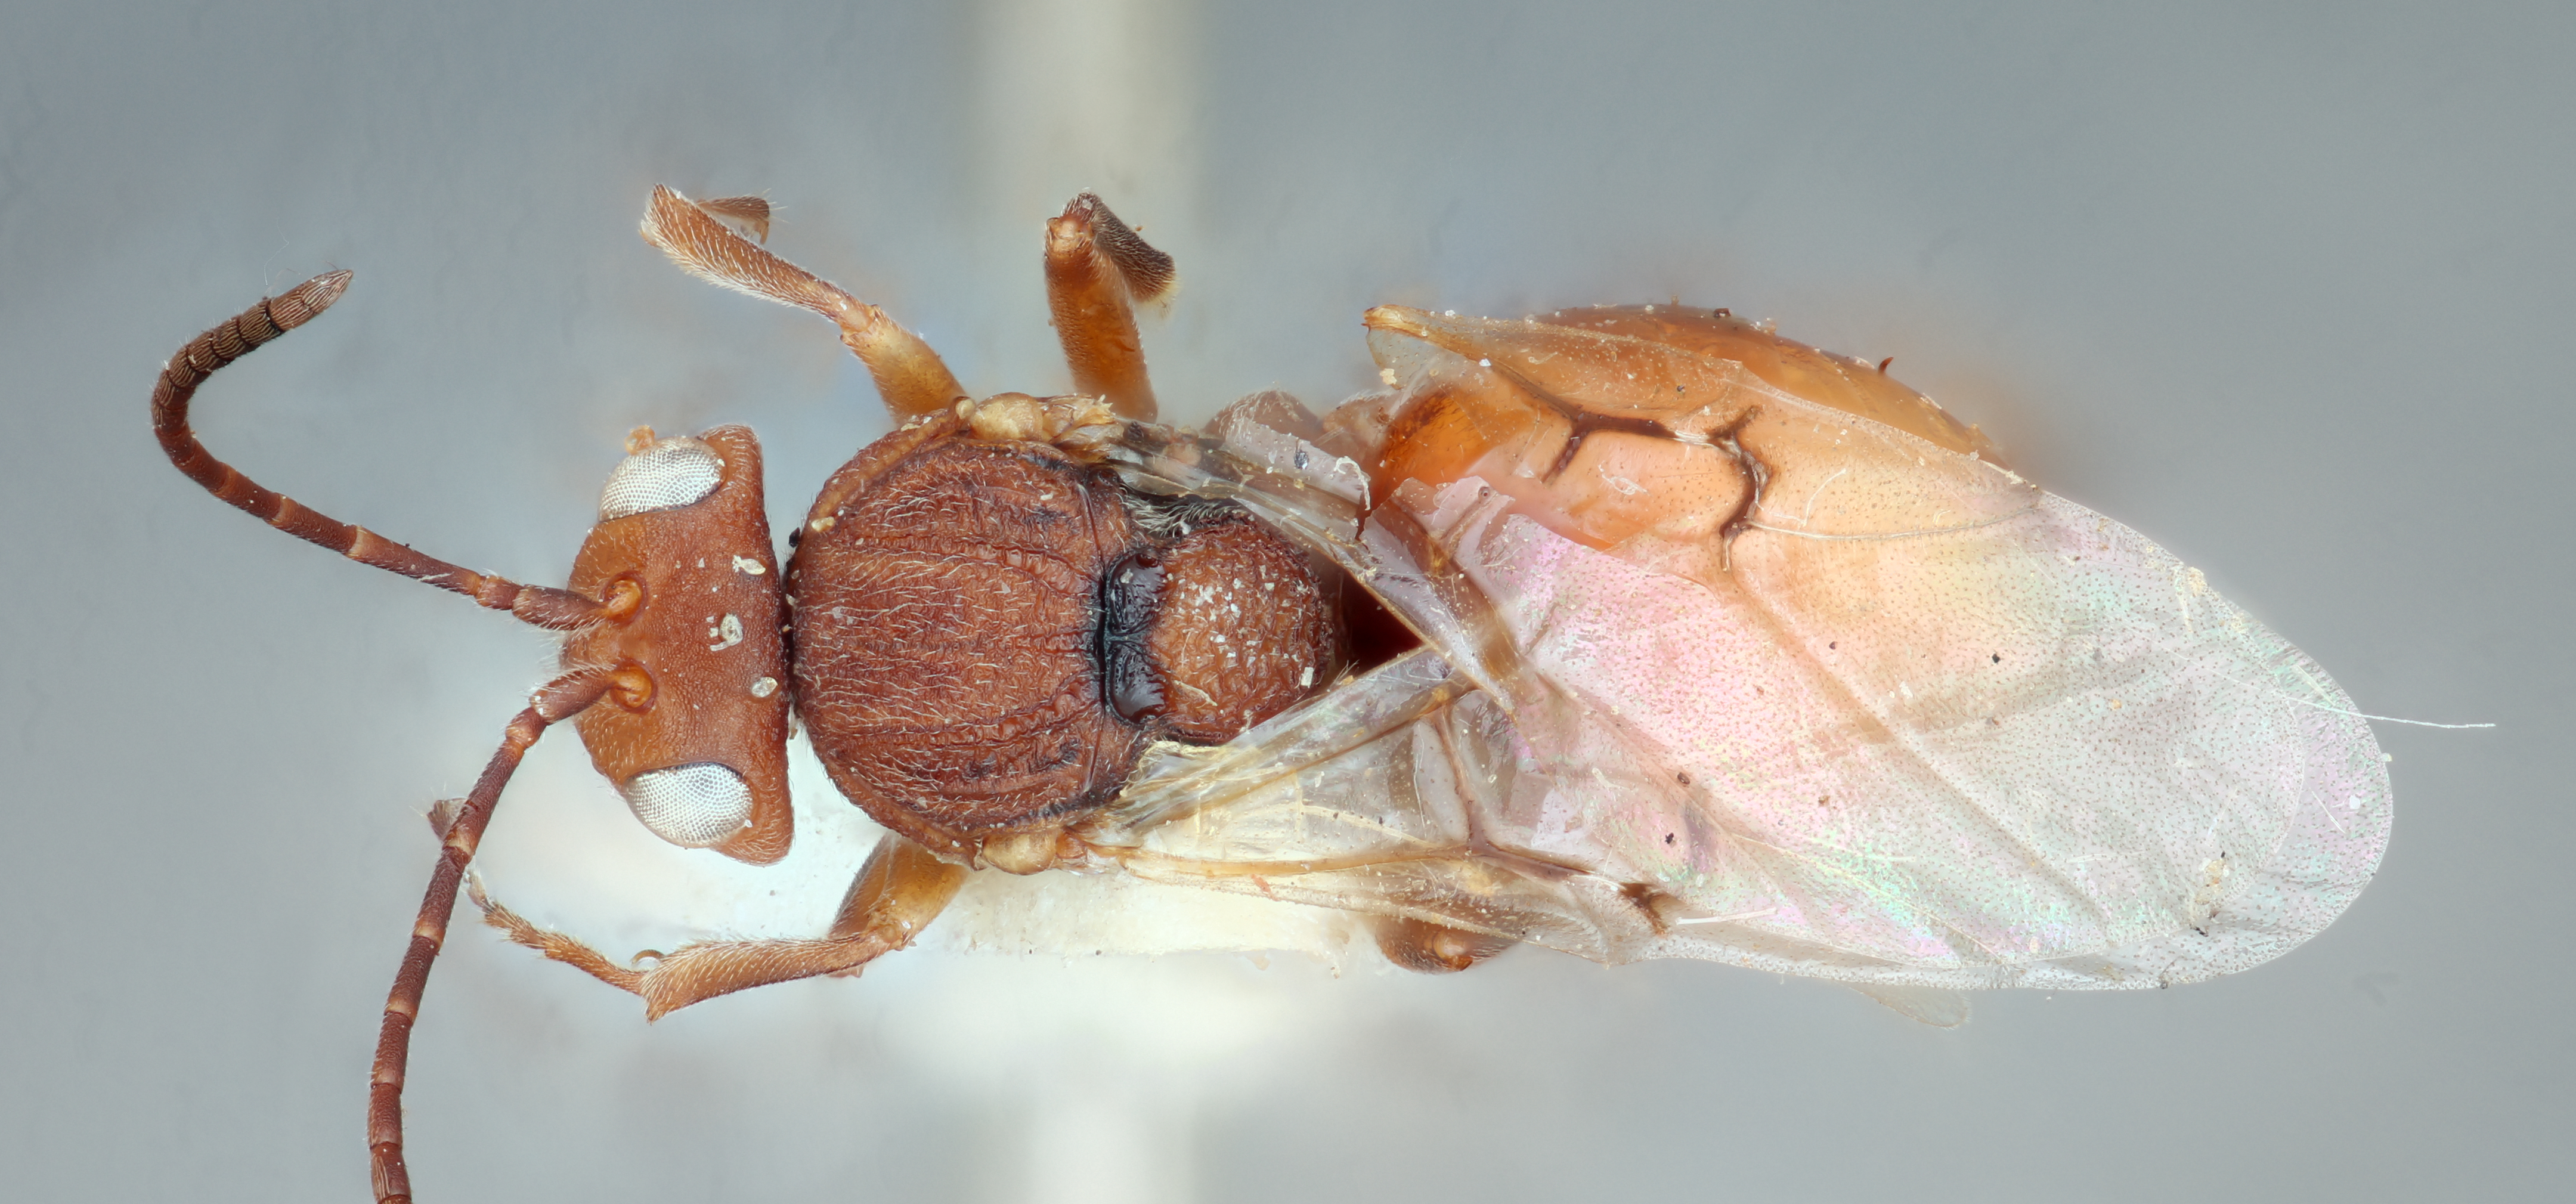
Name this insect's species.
Callirhytis hopkinsi
